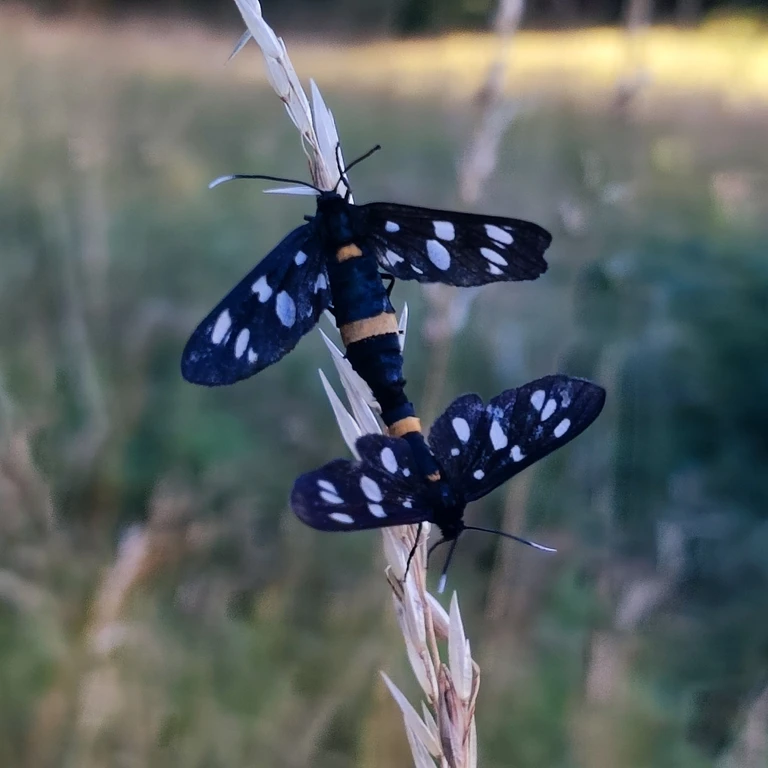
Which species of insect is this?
Amata phegea
